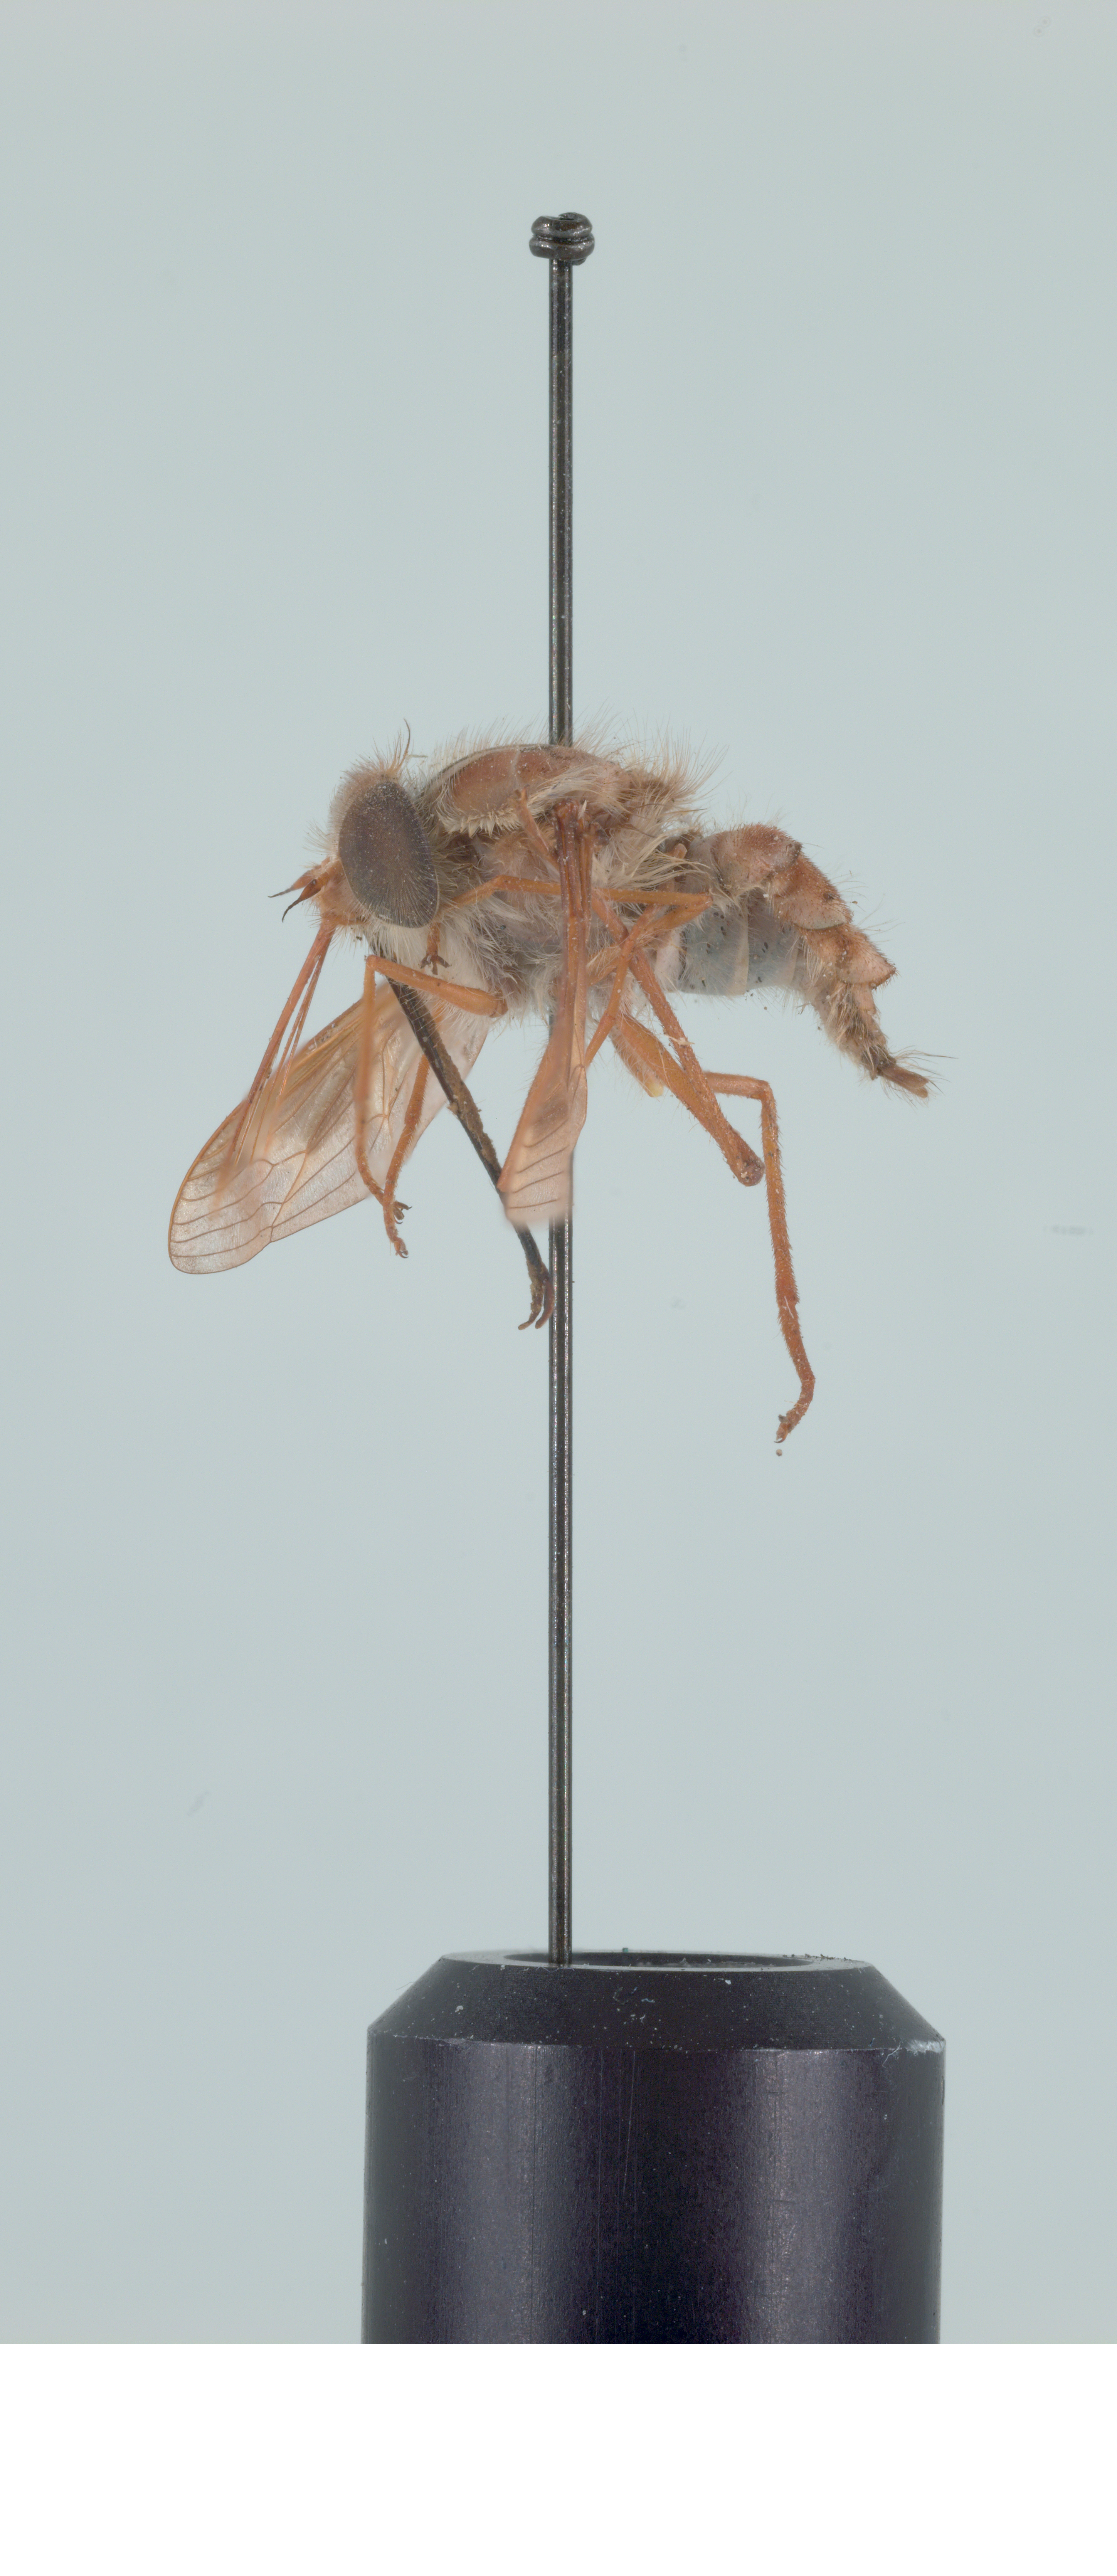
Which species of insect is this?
Hirmoneura nubipennis (also Trichophthalma nubipennis)
